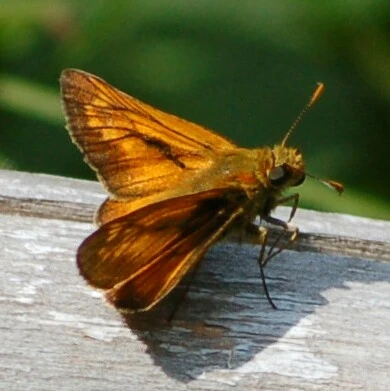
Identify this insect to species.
Ochlodes sylvanus (also Ochlodes venata)
